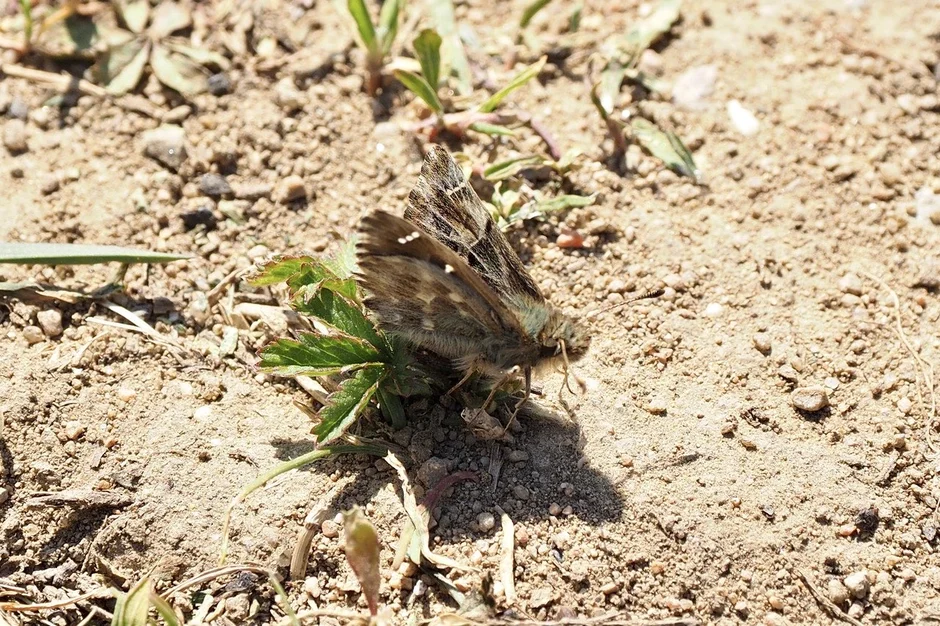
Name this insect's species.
Carcharodus alceae
